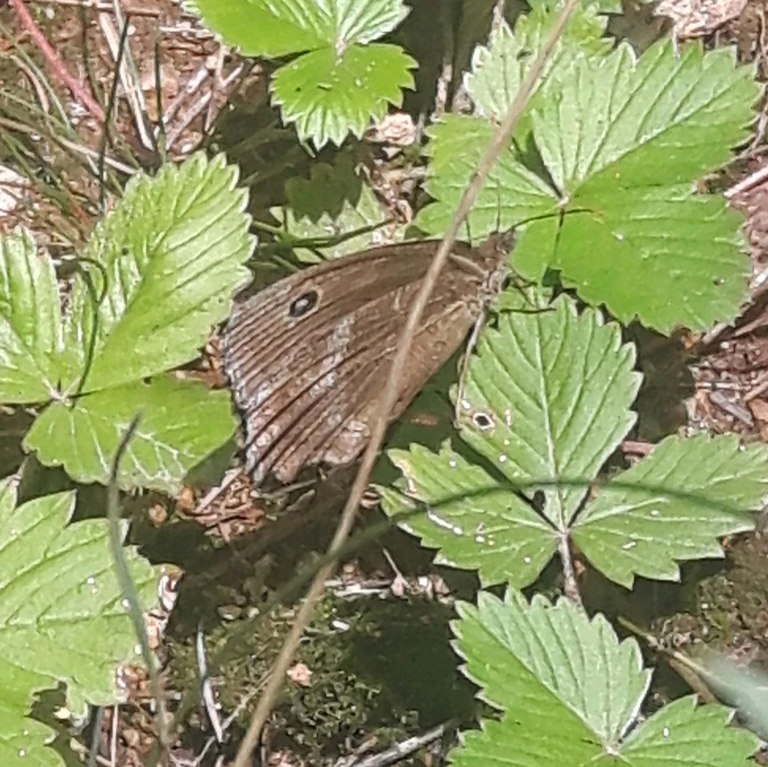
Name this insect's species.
Minois dryas
